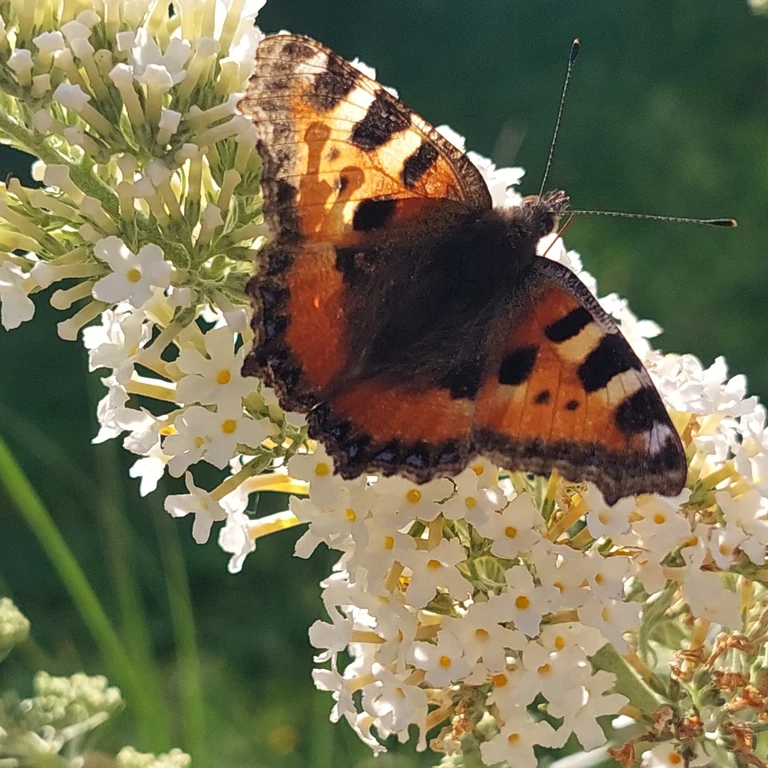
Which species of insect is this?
Aglais urticae
